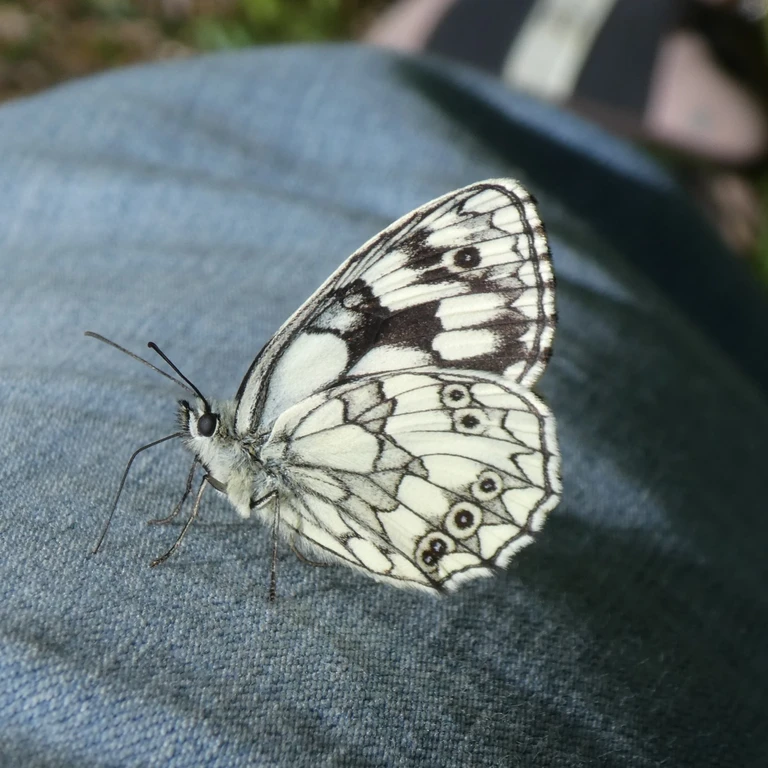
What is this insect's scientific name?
Melanargia galathea
